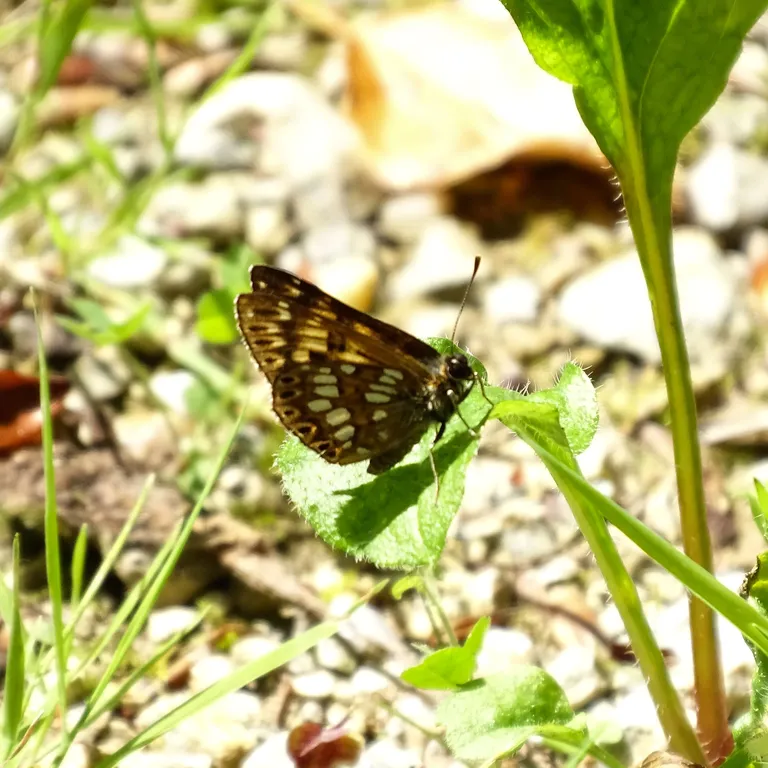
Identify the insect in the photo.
Hamearis lucina
